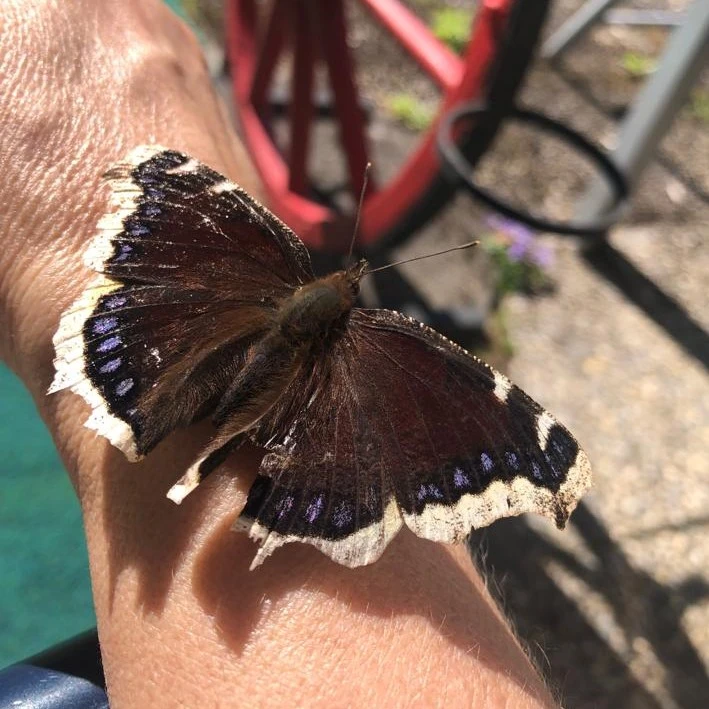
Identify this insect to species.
Nymphalis antiopa
